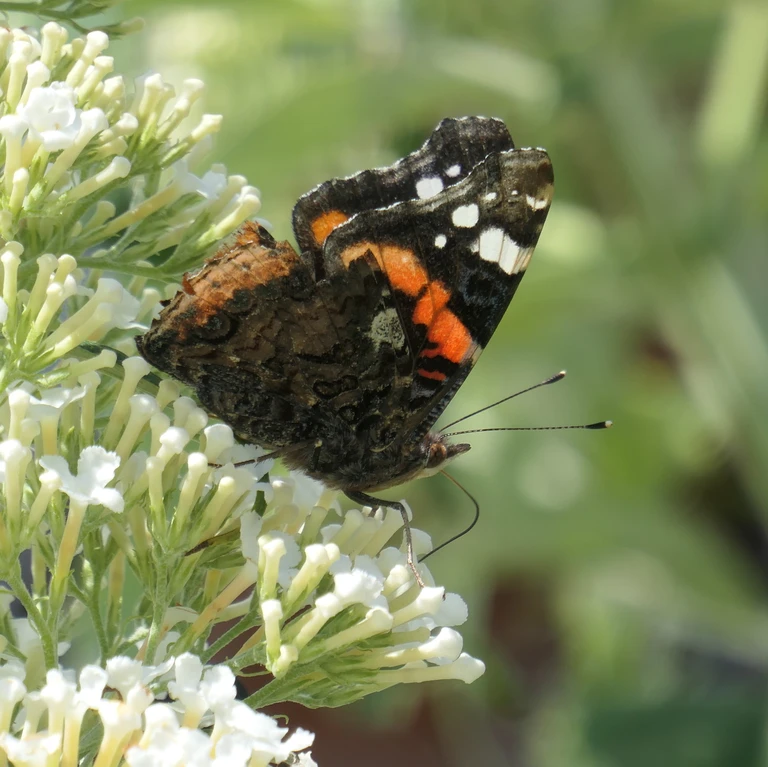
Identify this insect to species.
Vanessa atalanta
